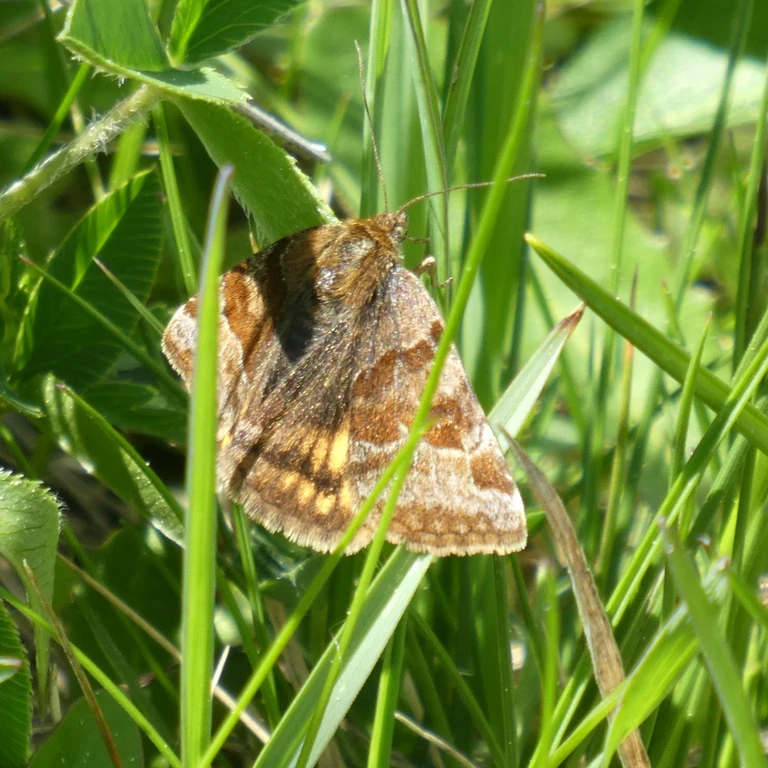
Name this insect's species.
Euclidia glyphica
